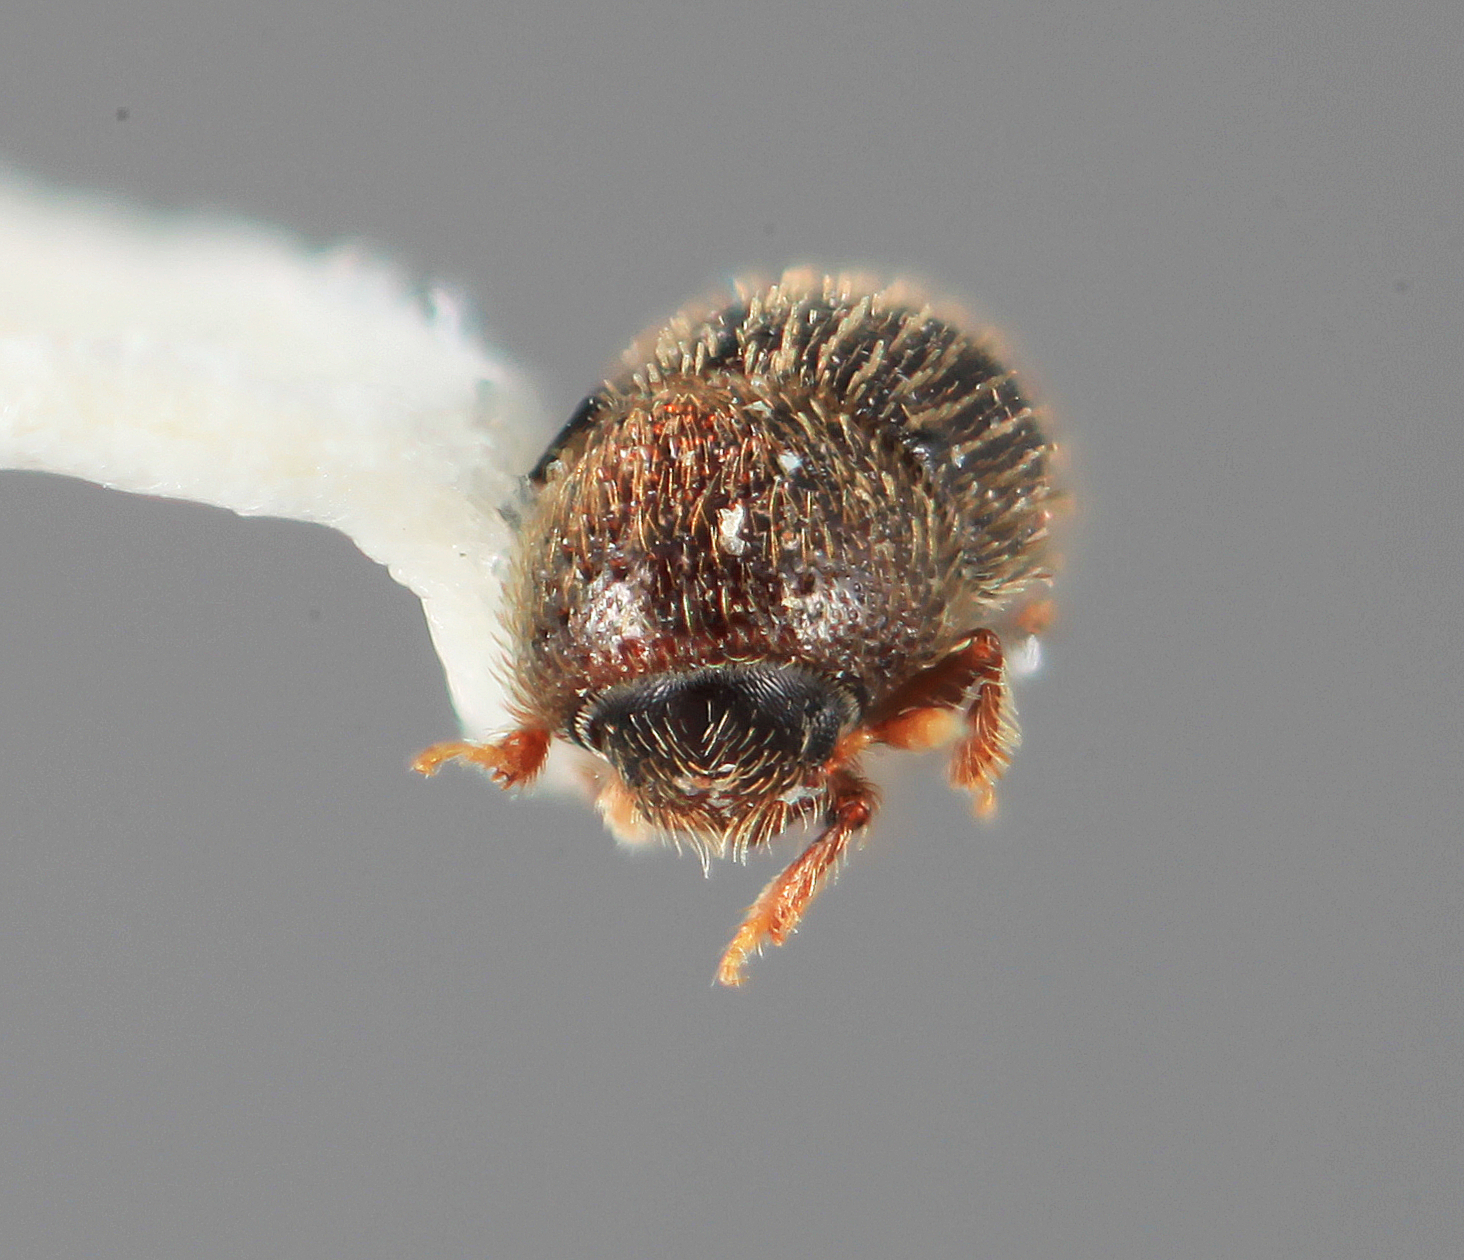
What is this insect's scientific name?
Hypothenemus parvistriatus
